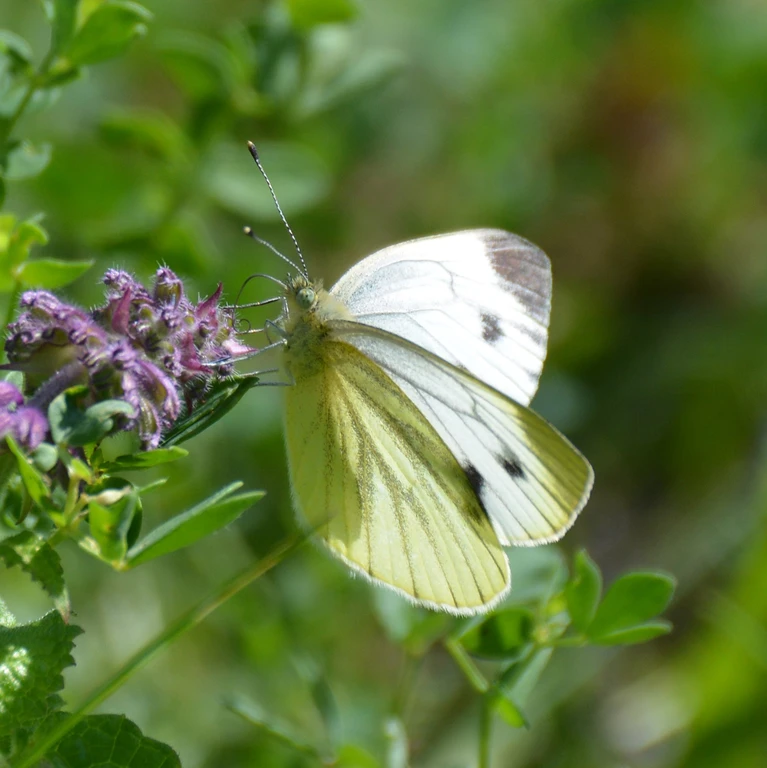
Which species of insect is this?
Pieris napi
